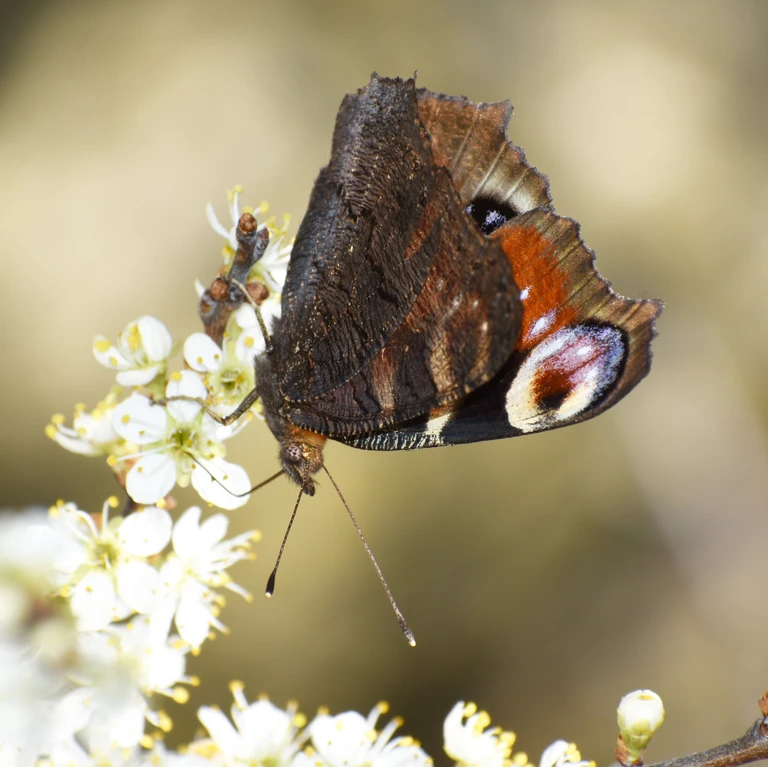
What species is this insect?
Aglais io
